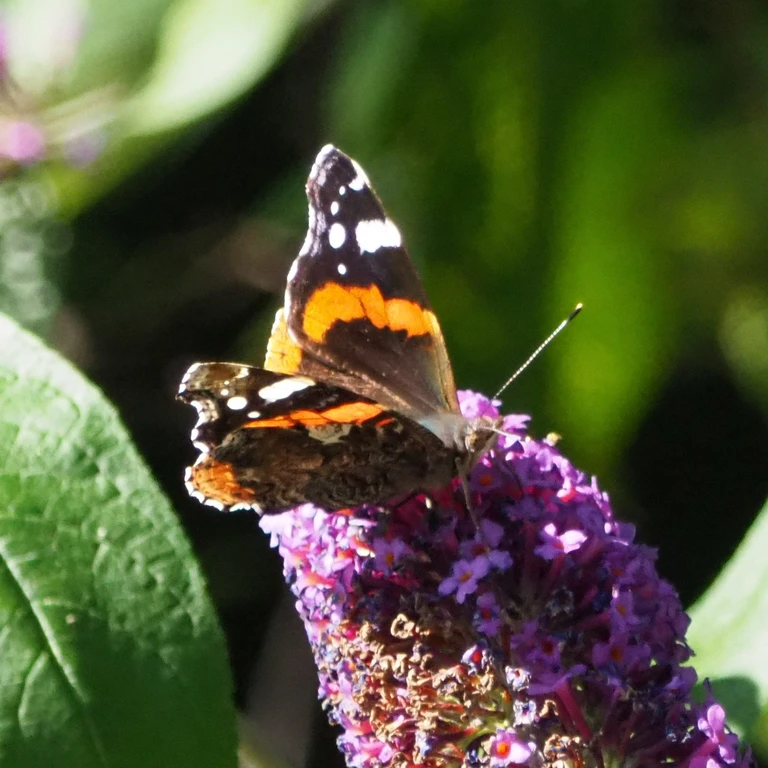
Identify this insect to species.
Vanessa atalanta
